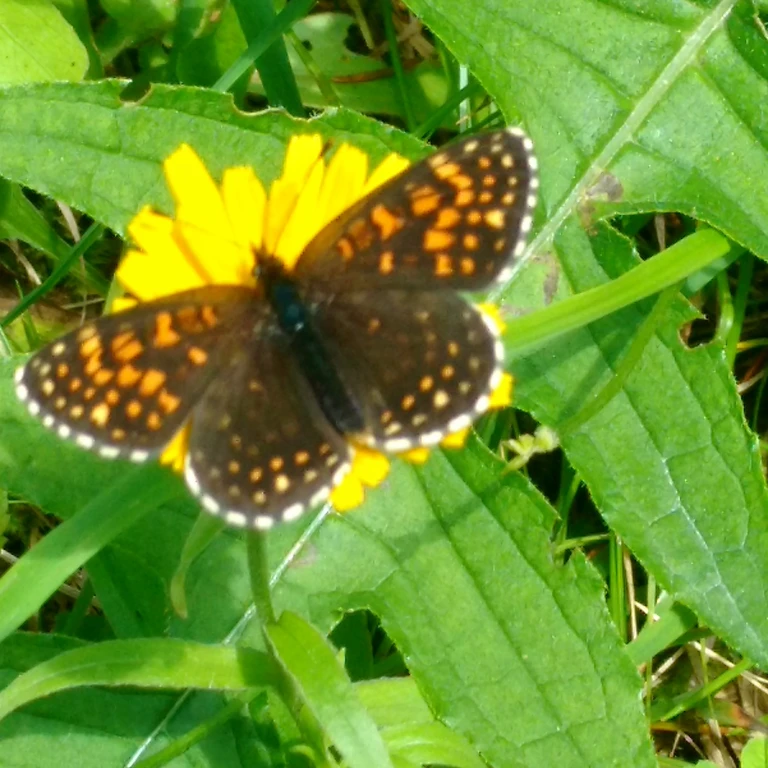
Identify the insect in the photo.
Melitaea diamina
